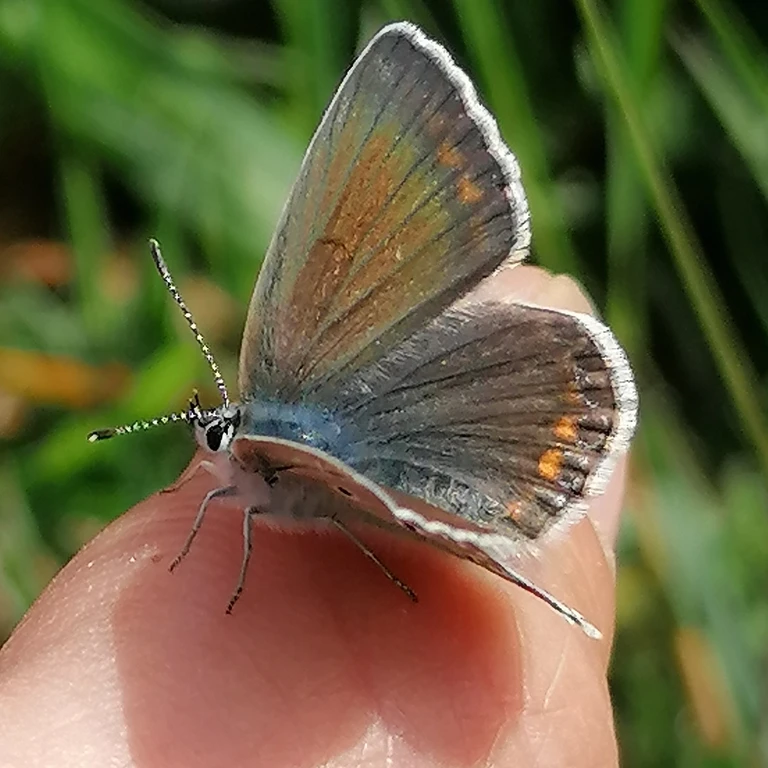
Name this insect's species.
Polyommatus icarus
